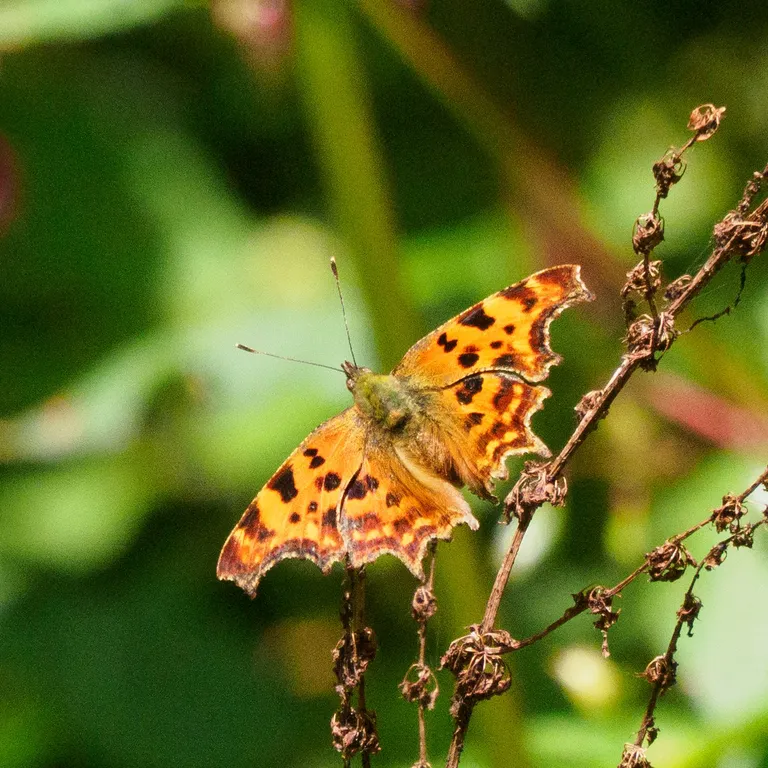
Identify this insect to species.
Polygonia c-album
